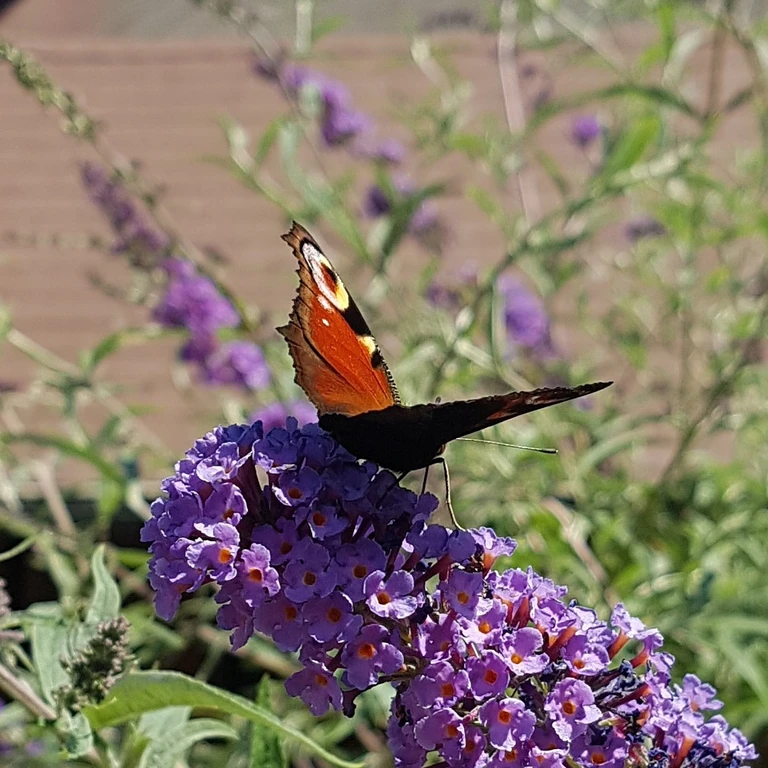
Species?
Aglais io
